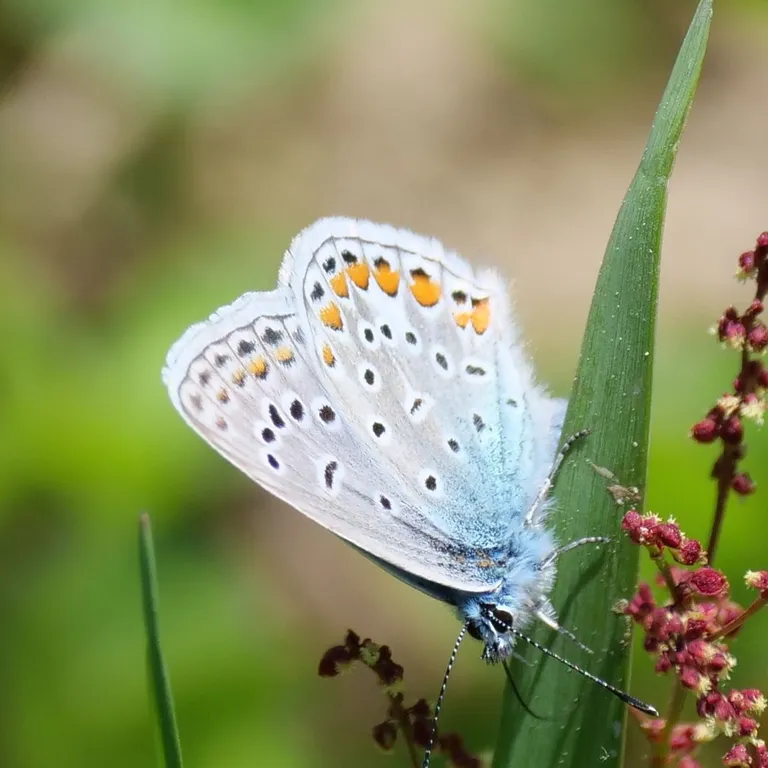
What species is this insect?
Polyommatus icarus
